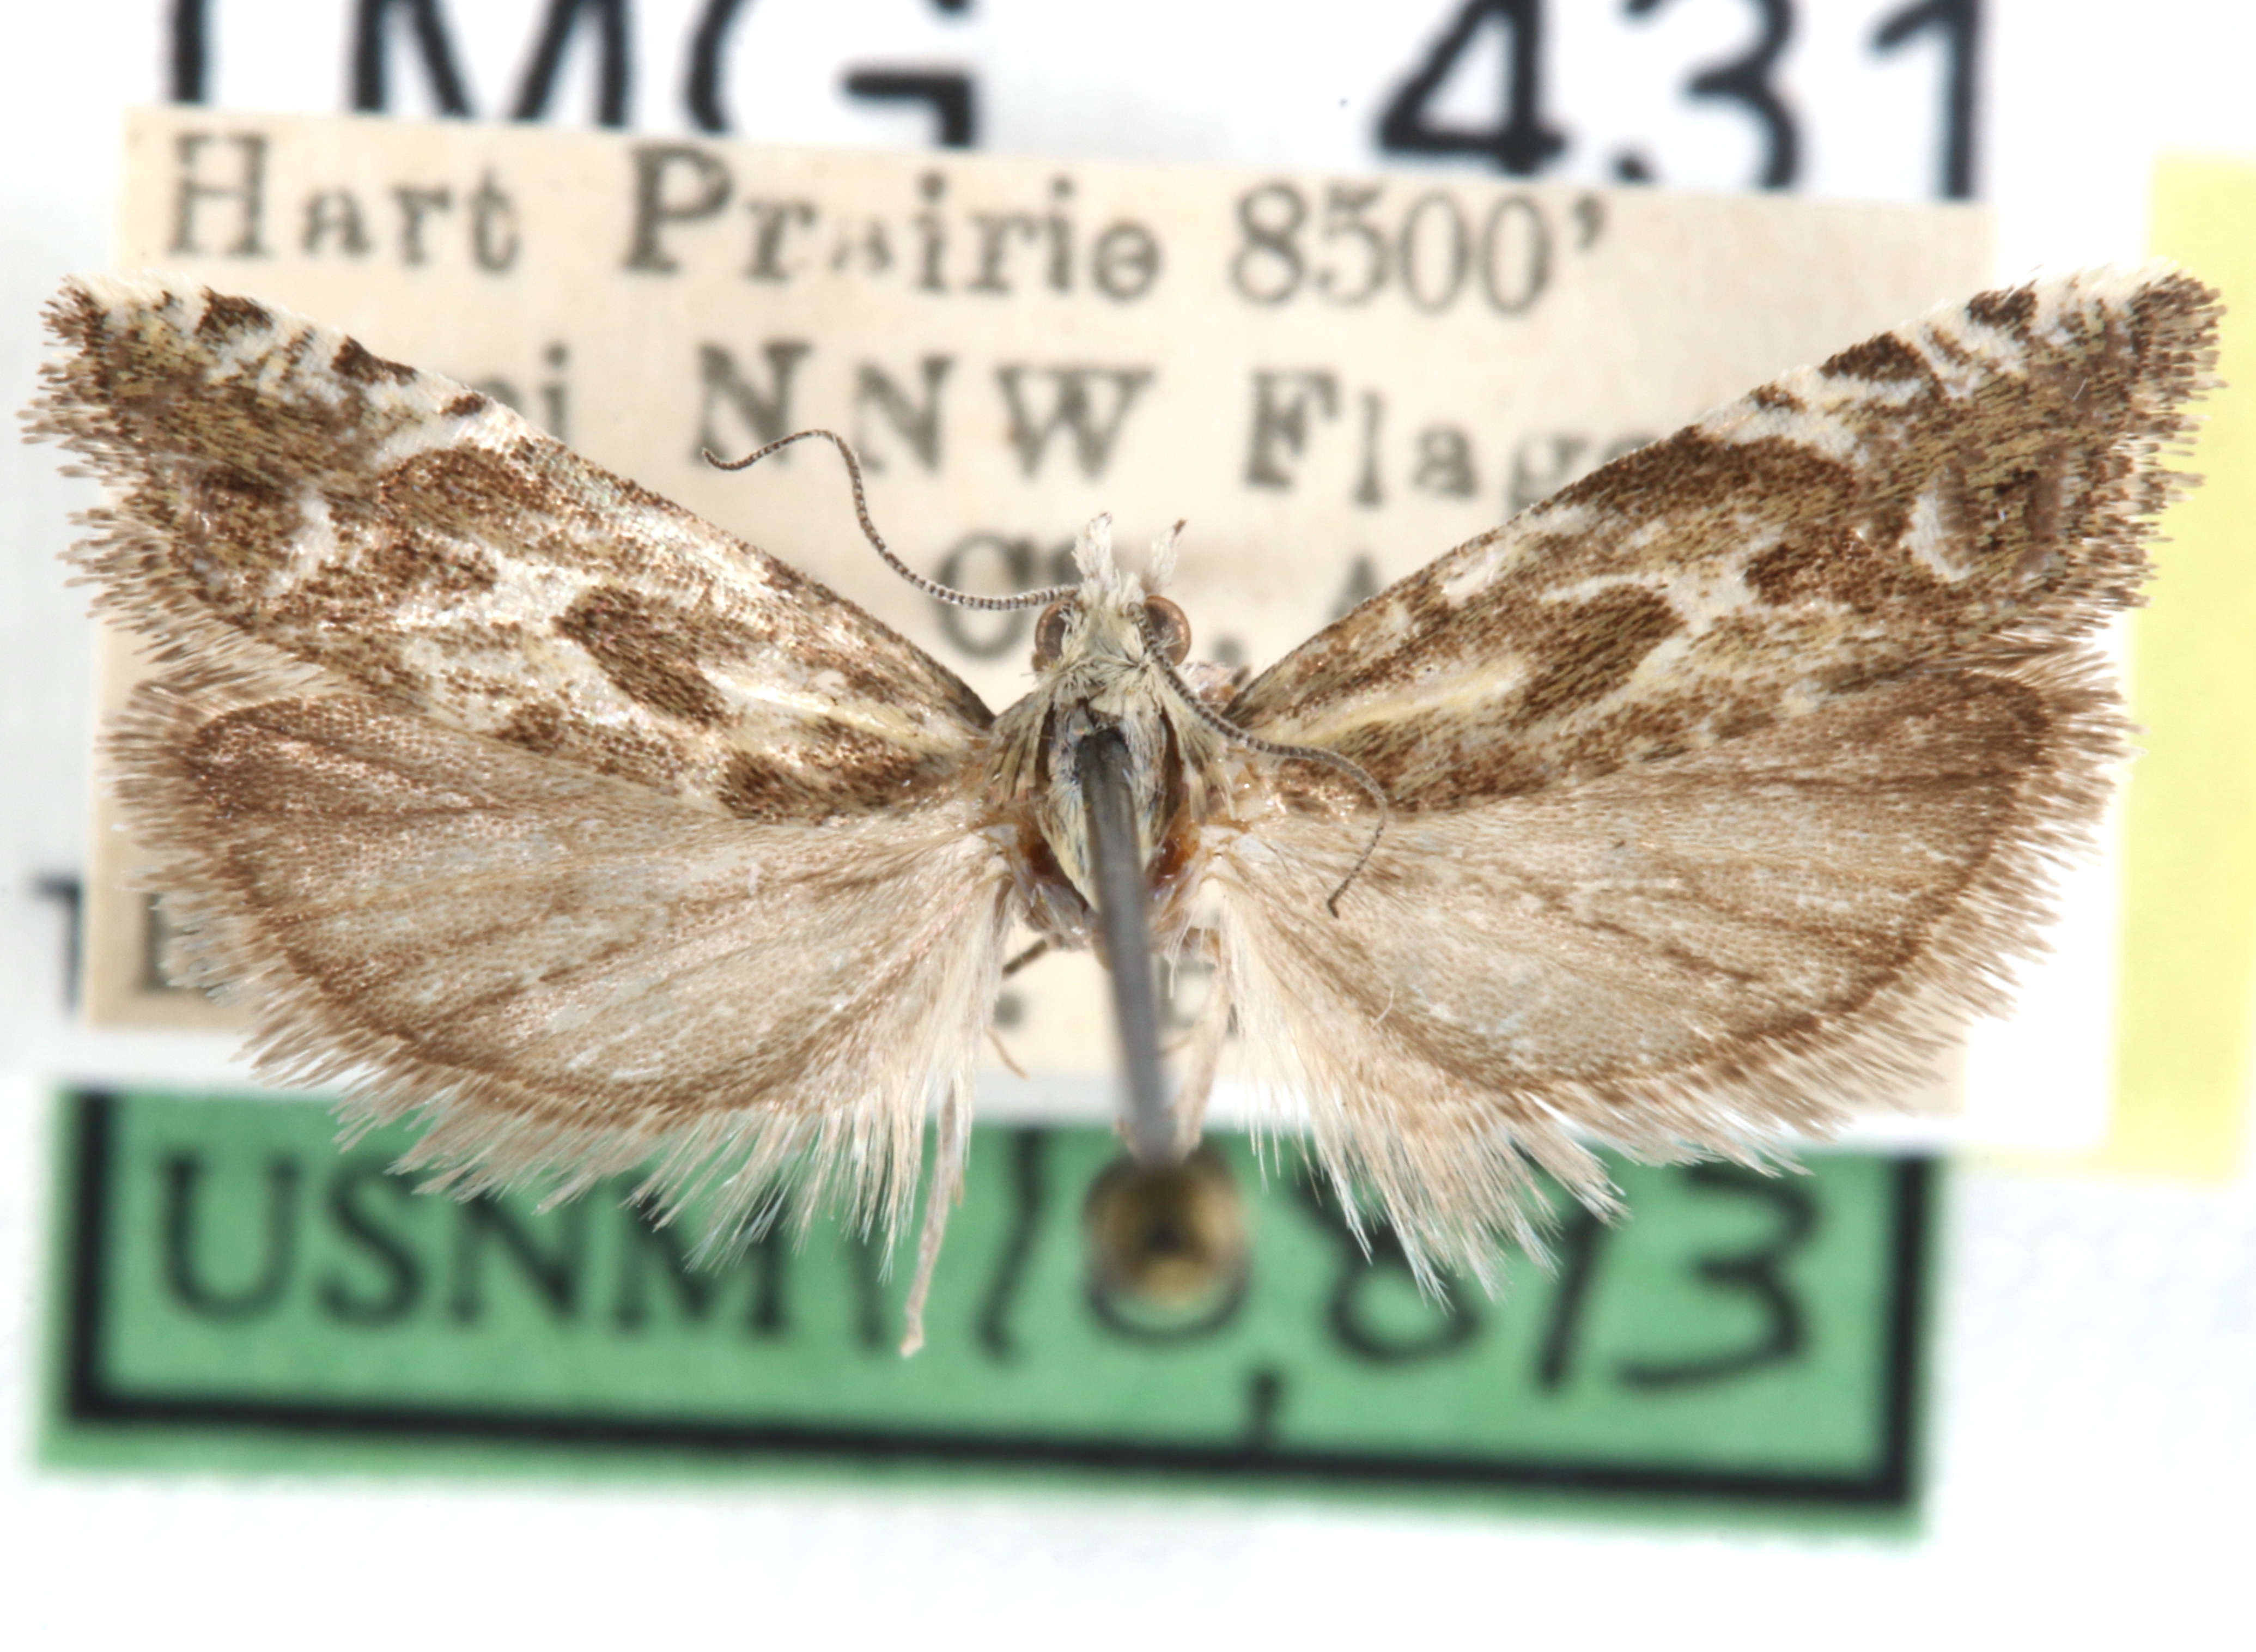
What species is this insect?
Eucosma viridis
